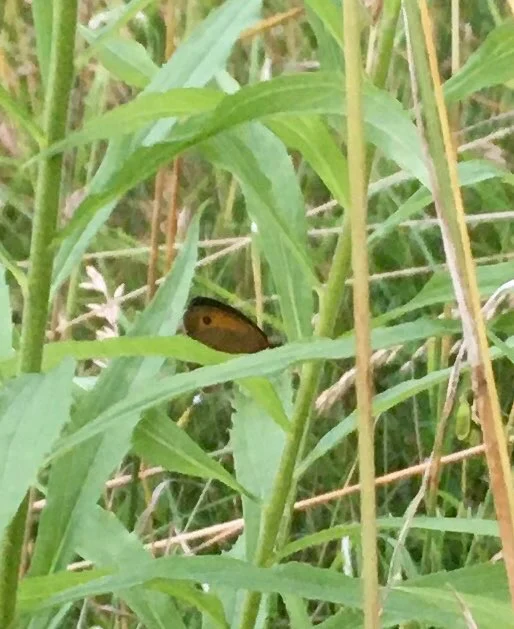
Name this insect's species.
Maniola jurtina
